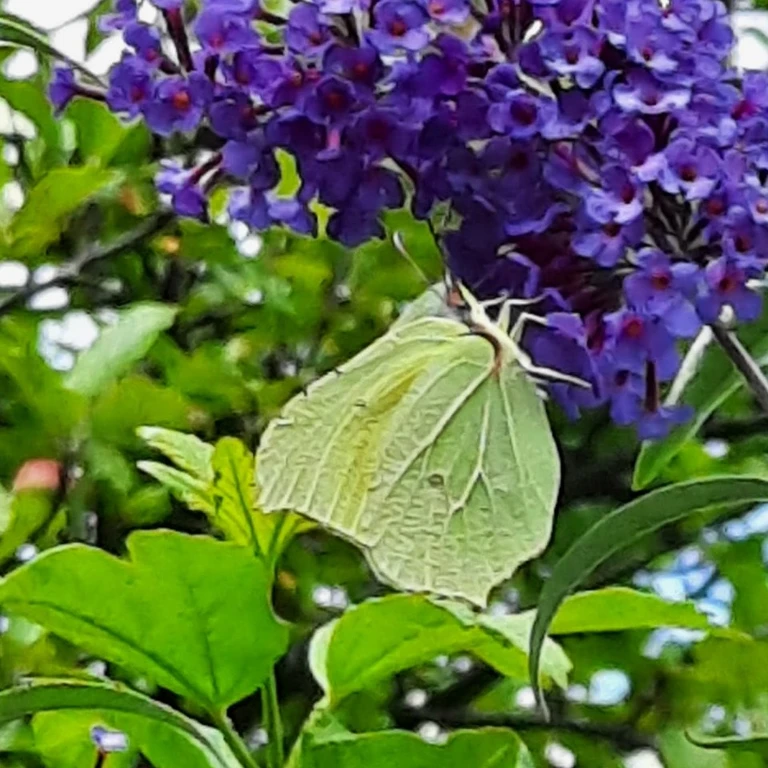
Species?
Gonepteryx rhamni
